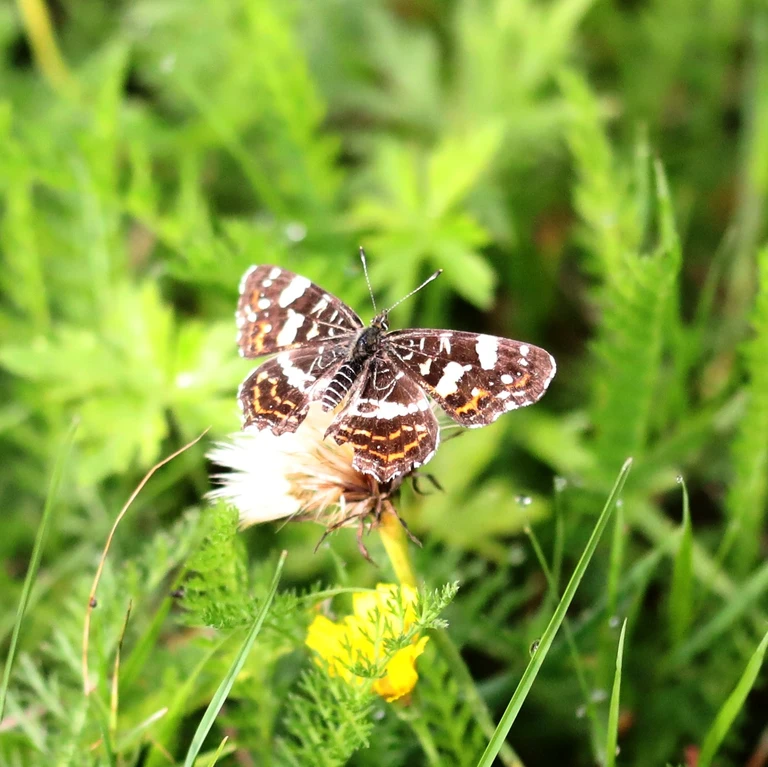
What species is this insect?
Araschnia levana
